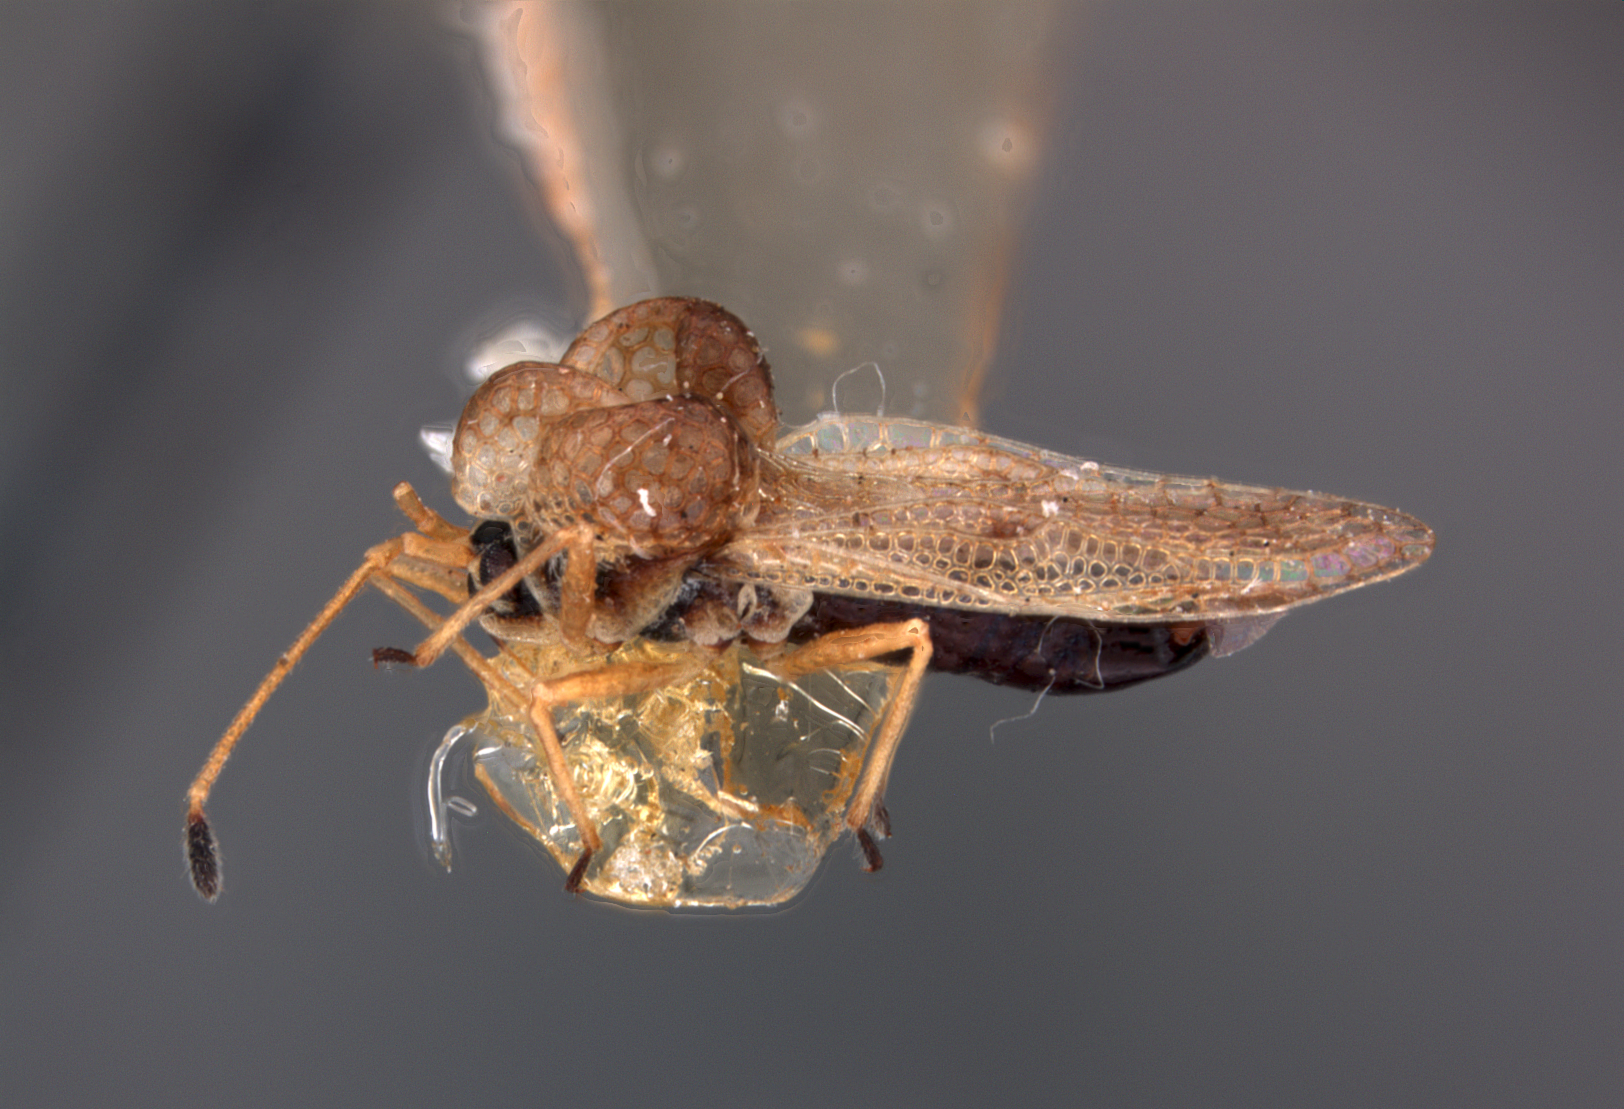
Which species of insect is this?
Calotingis knighti
